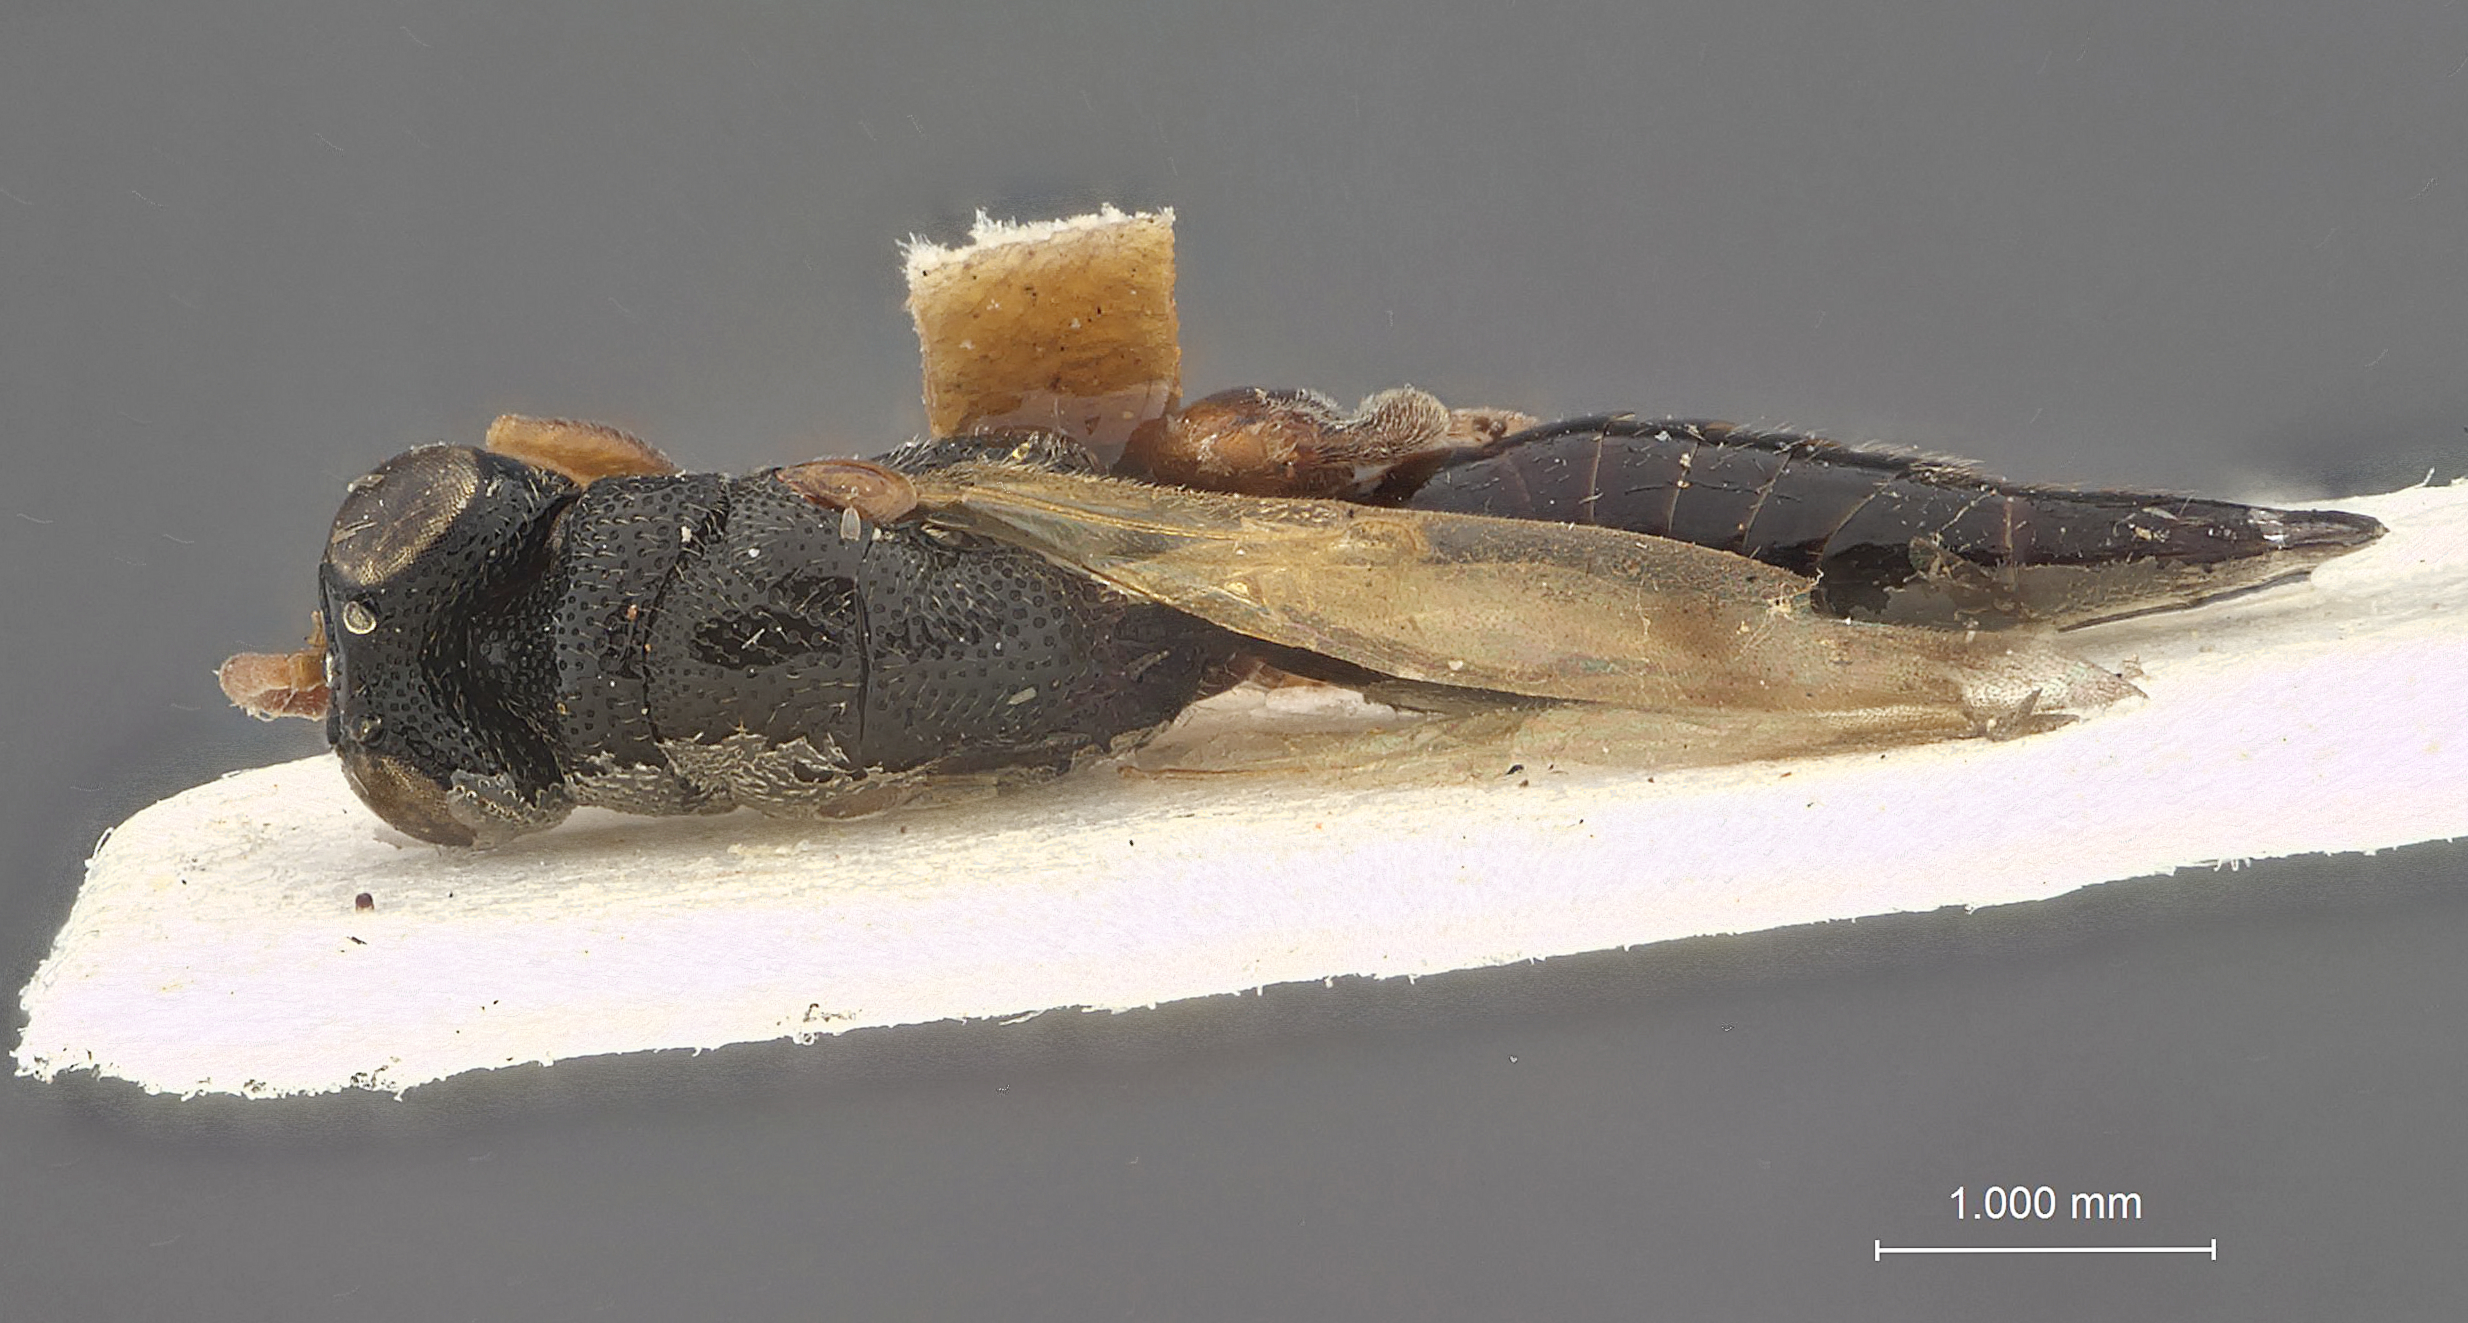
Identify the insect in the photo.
Oxycoryphe glabrum
